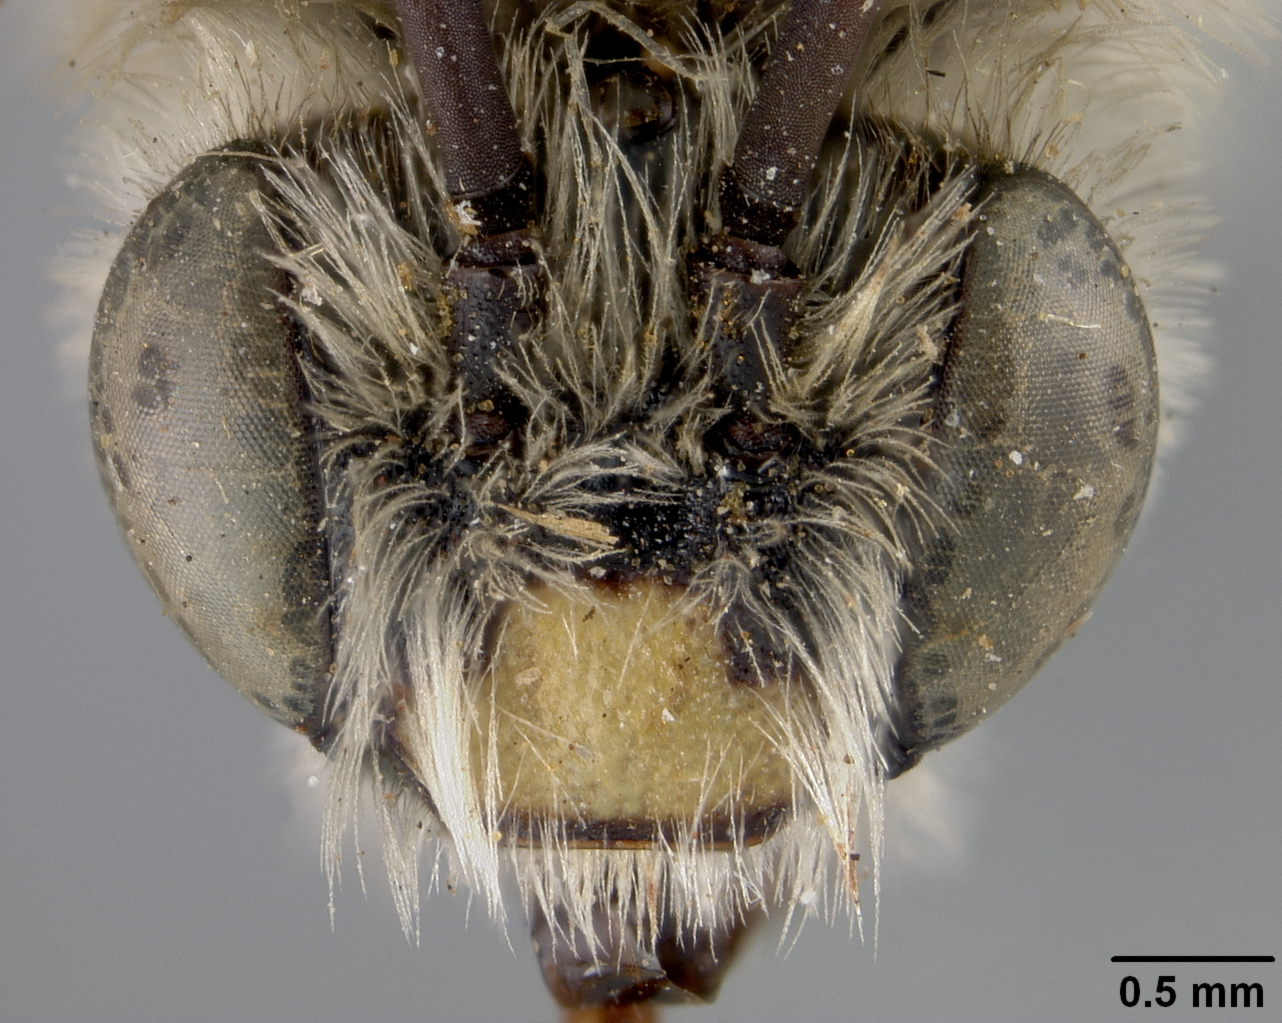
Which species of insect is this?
Melissodes ruidosensis
